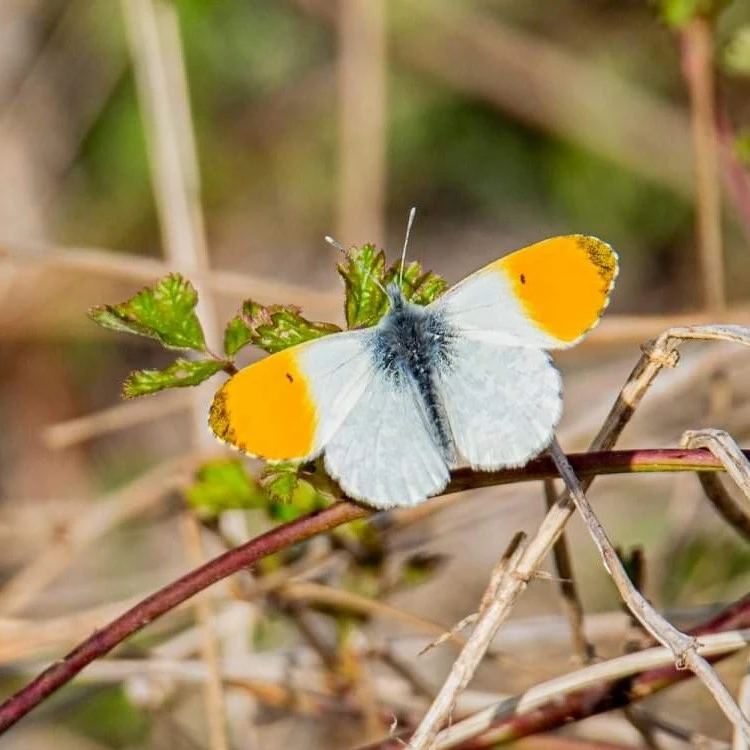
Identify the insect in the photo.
Anthocharis cardamines
